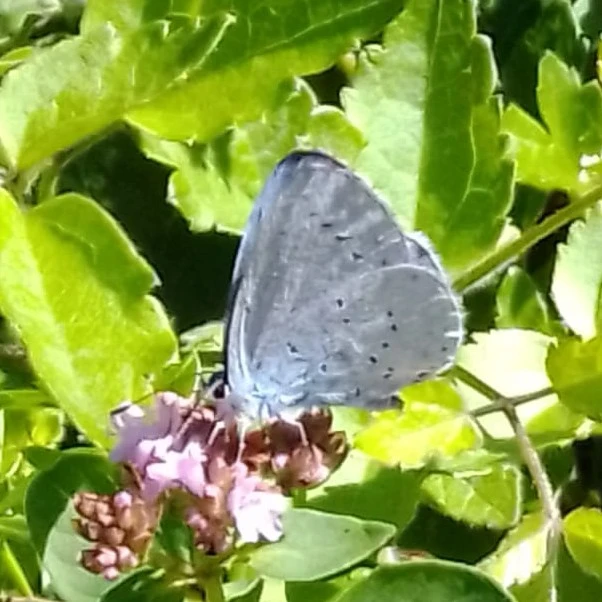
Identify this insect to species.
Celastrina argiolus
